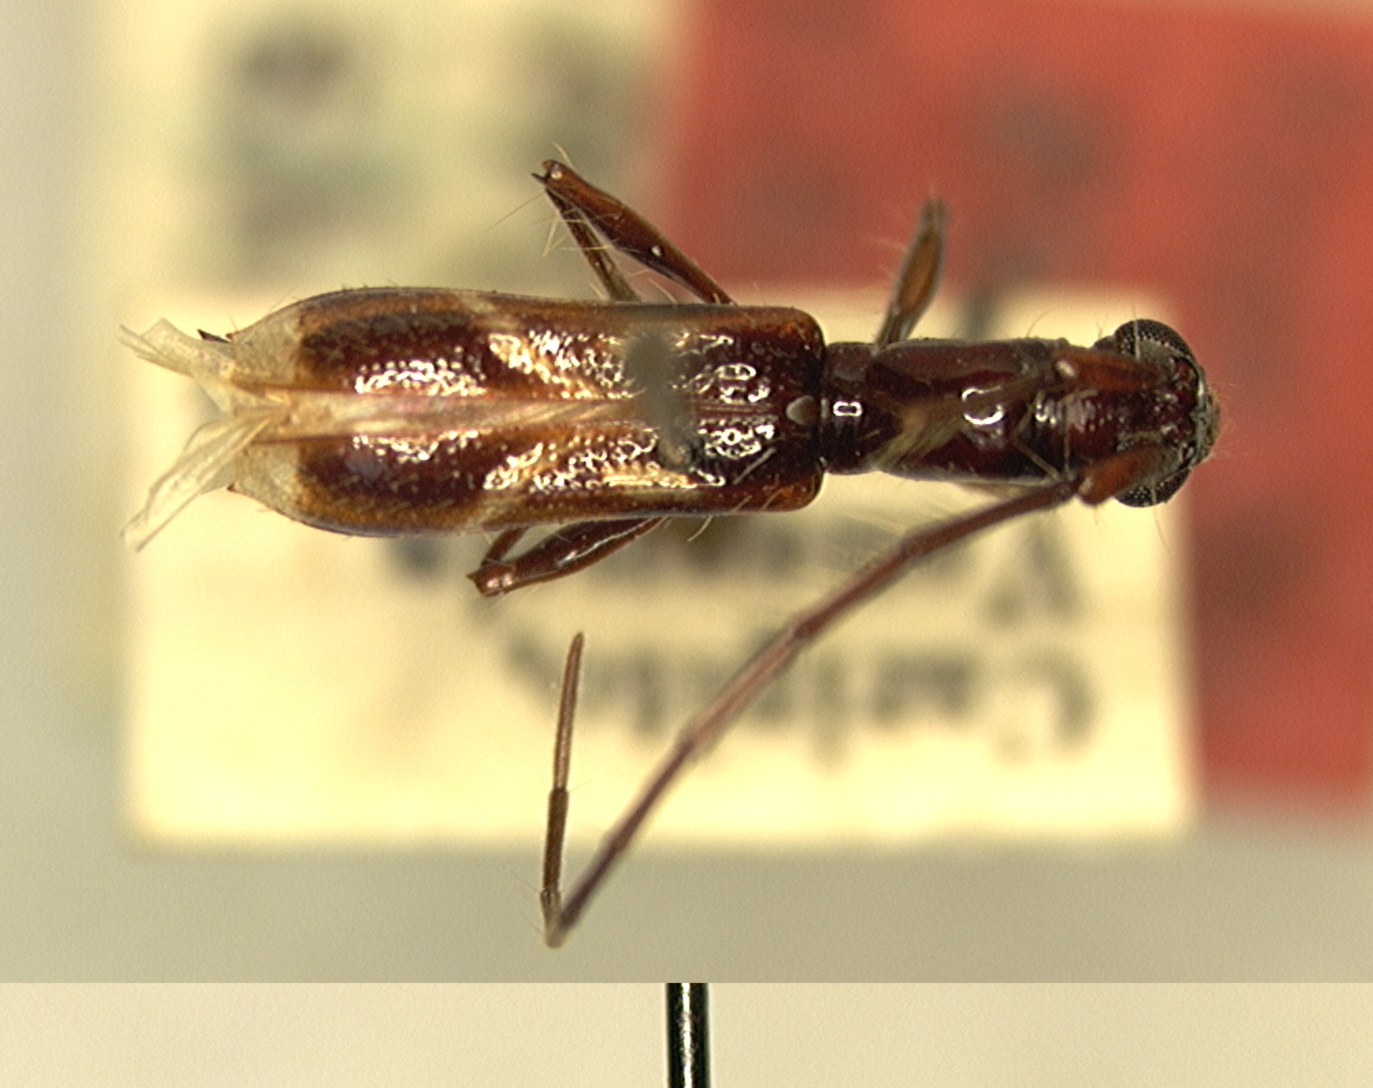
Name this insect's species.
Gnomidolon confusum (also Gnomidolon musivum)
